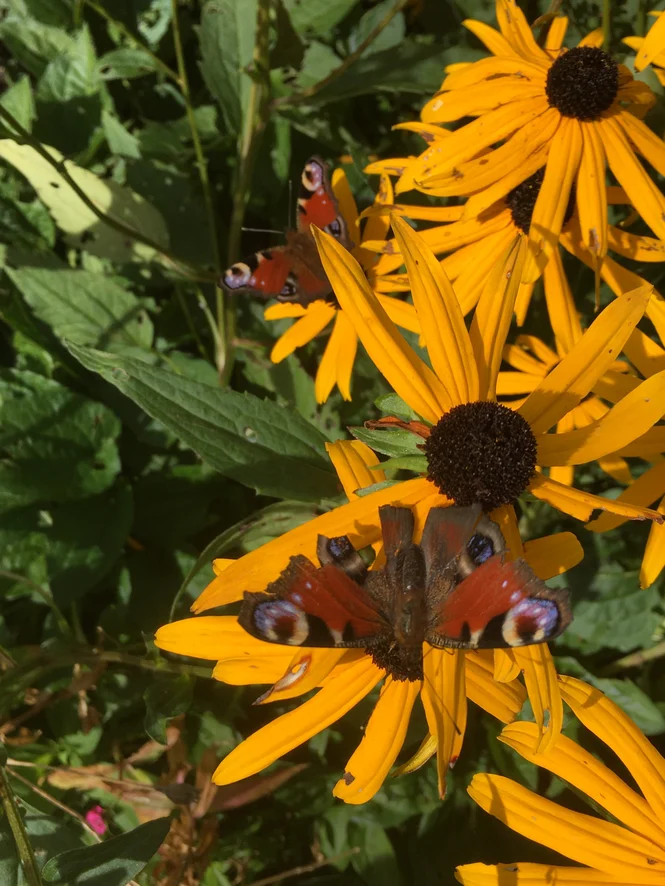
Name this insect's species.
Aglais io
